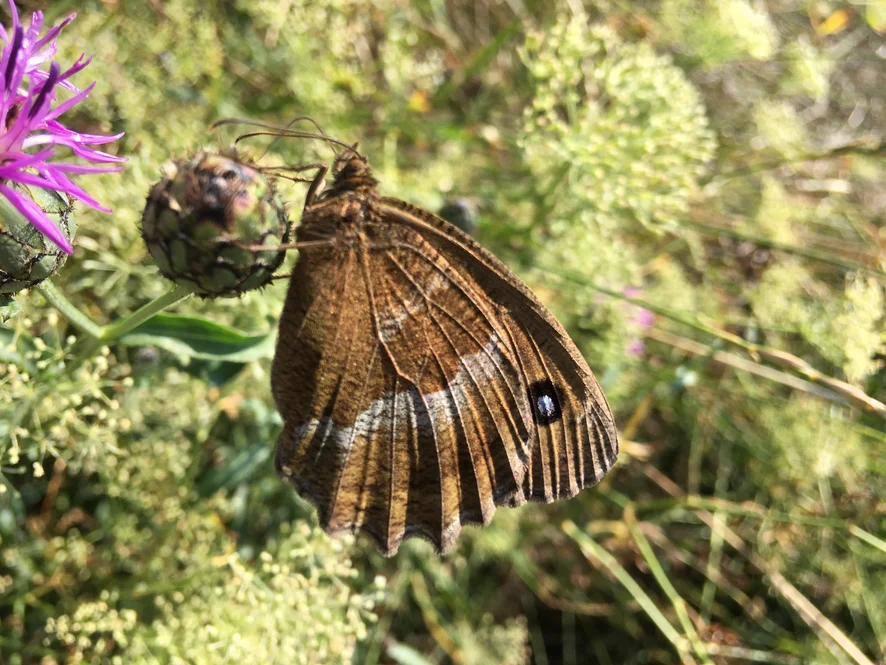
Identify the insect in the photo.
Minois dryas
